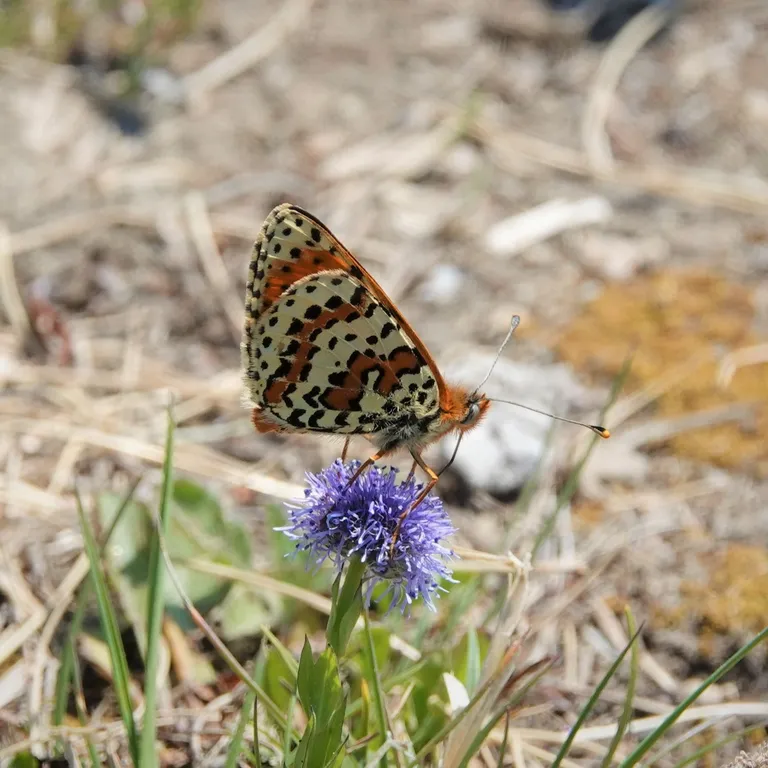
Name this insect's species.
Melitaea didyma
